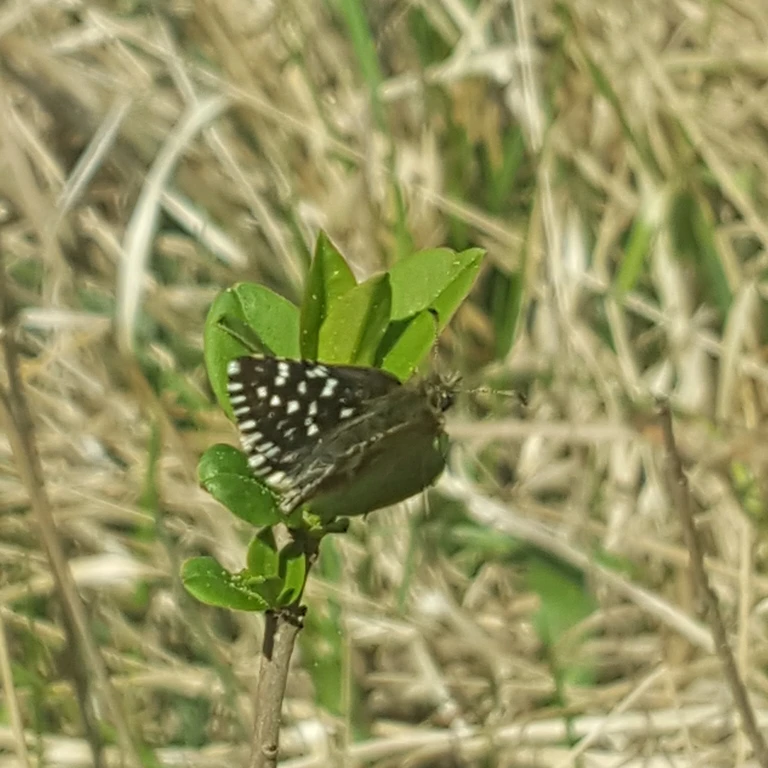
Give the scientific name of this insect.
Pyrgus malvae
